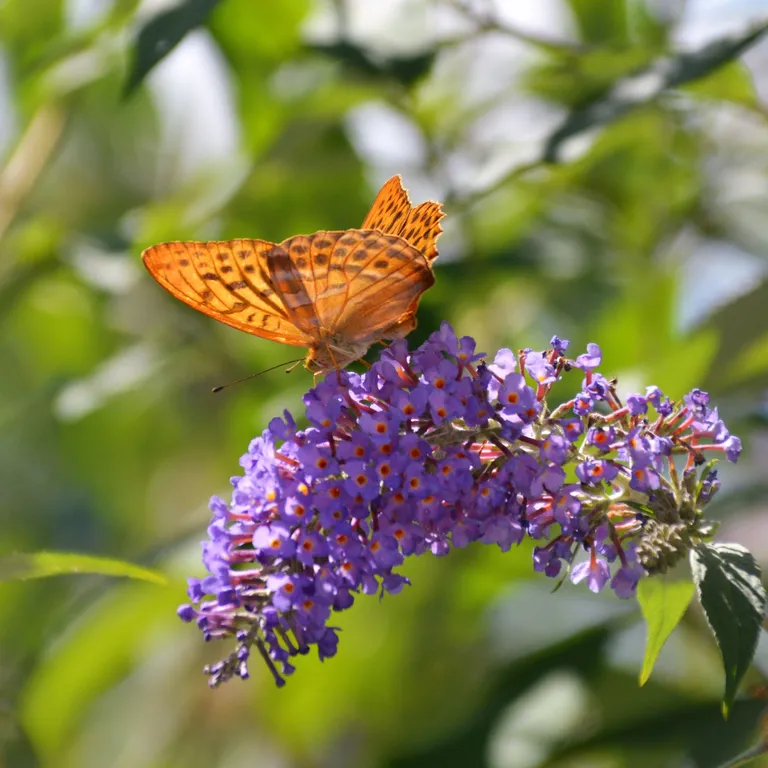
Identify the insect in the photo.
Argynnis paphia
